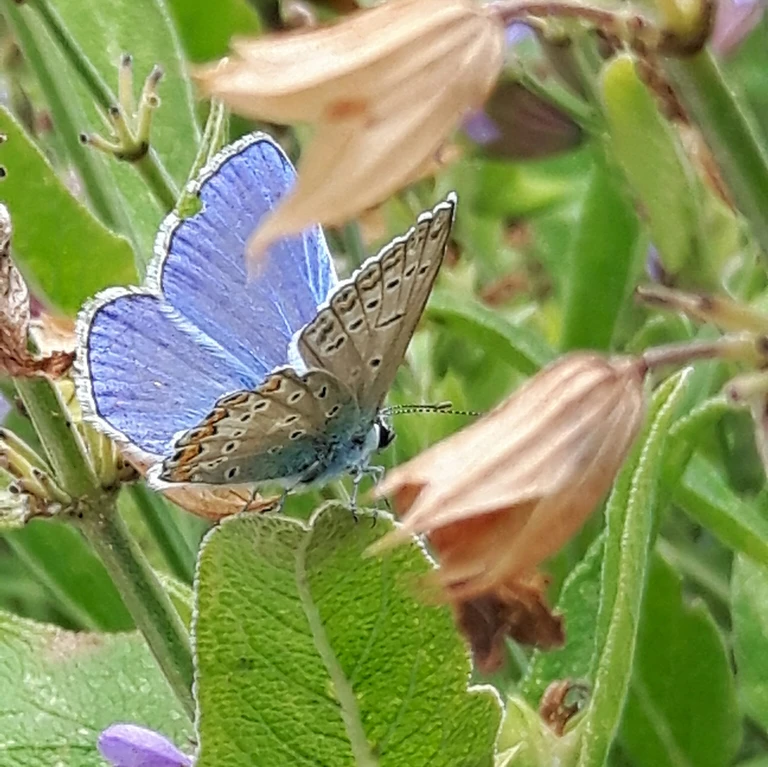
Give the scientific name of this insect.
Polyommatus icarus
